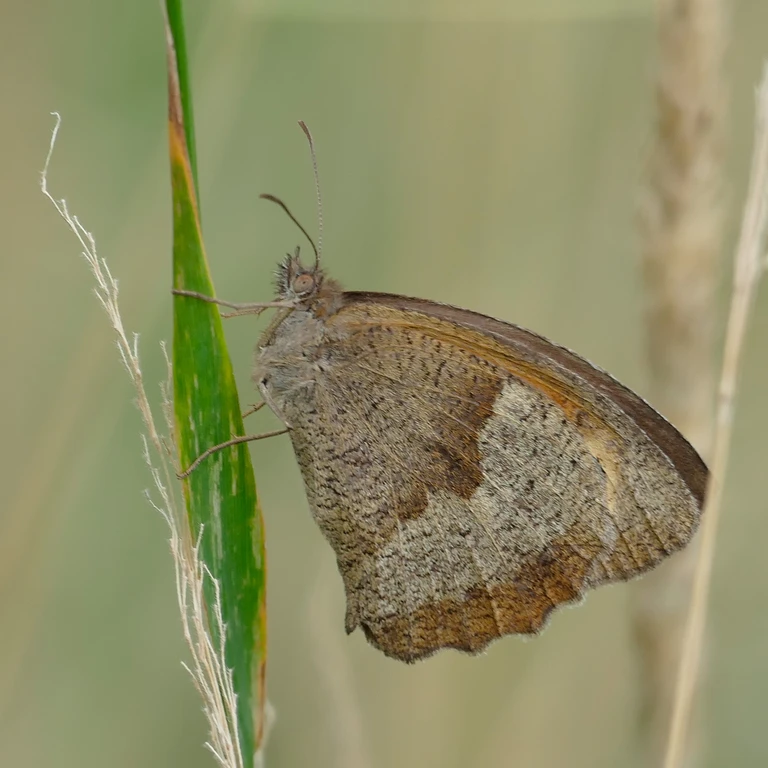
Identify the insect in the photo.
Maniola jurtina
